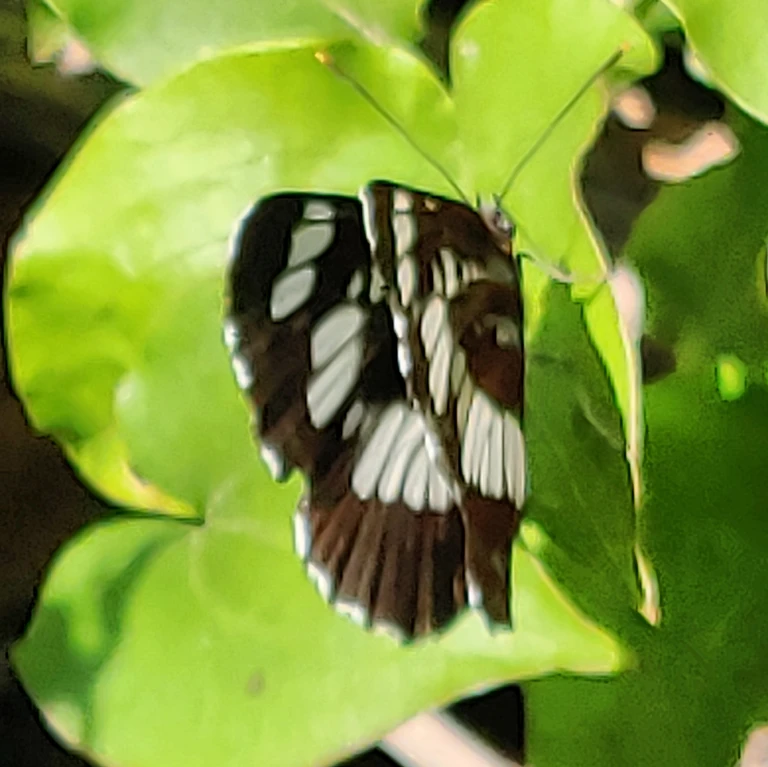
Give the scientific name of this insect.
Neptis rivularis
